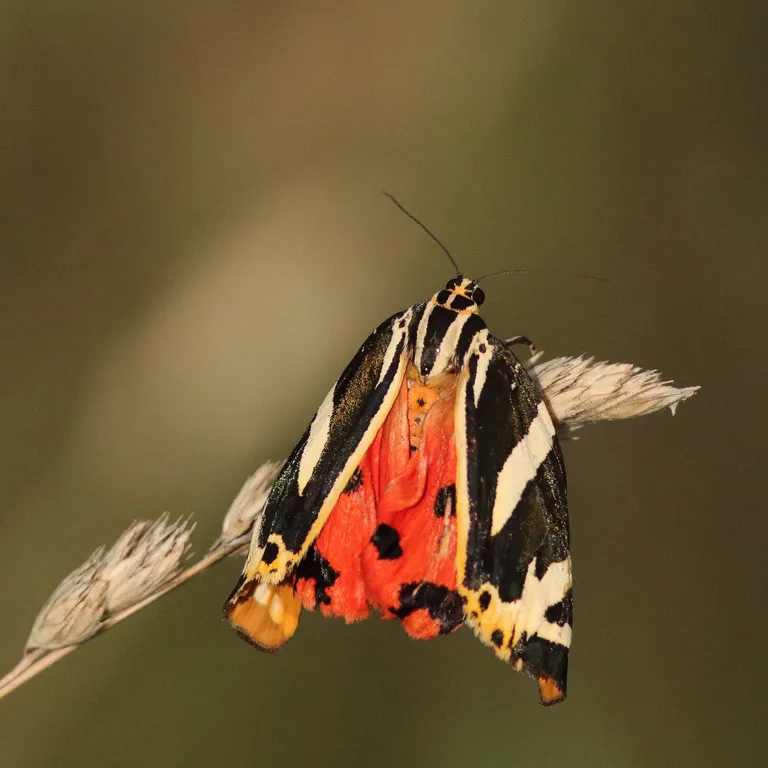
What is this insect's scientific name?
Euplagia quadripunctaria
